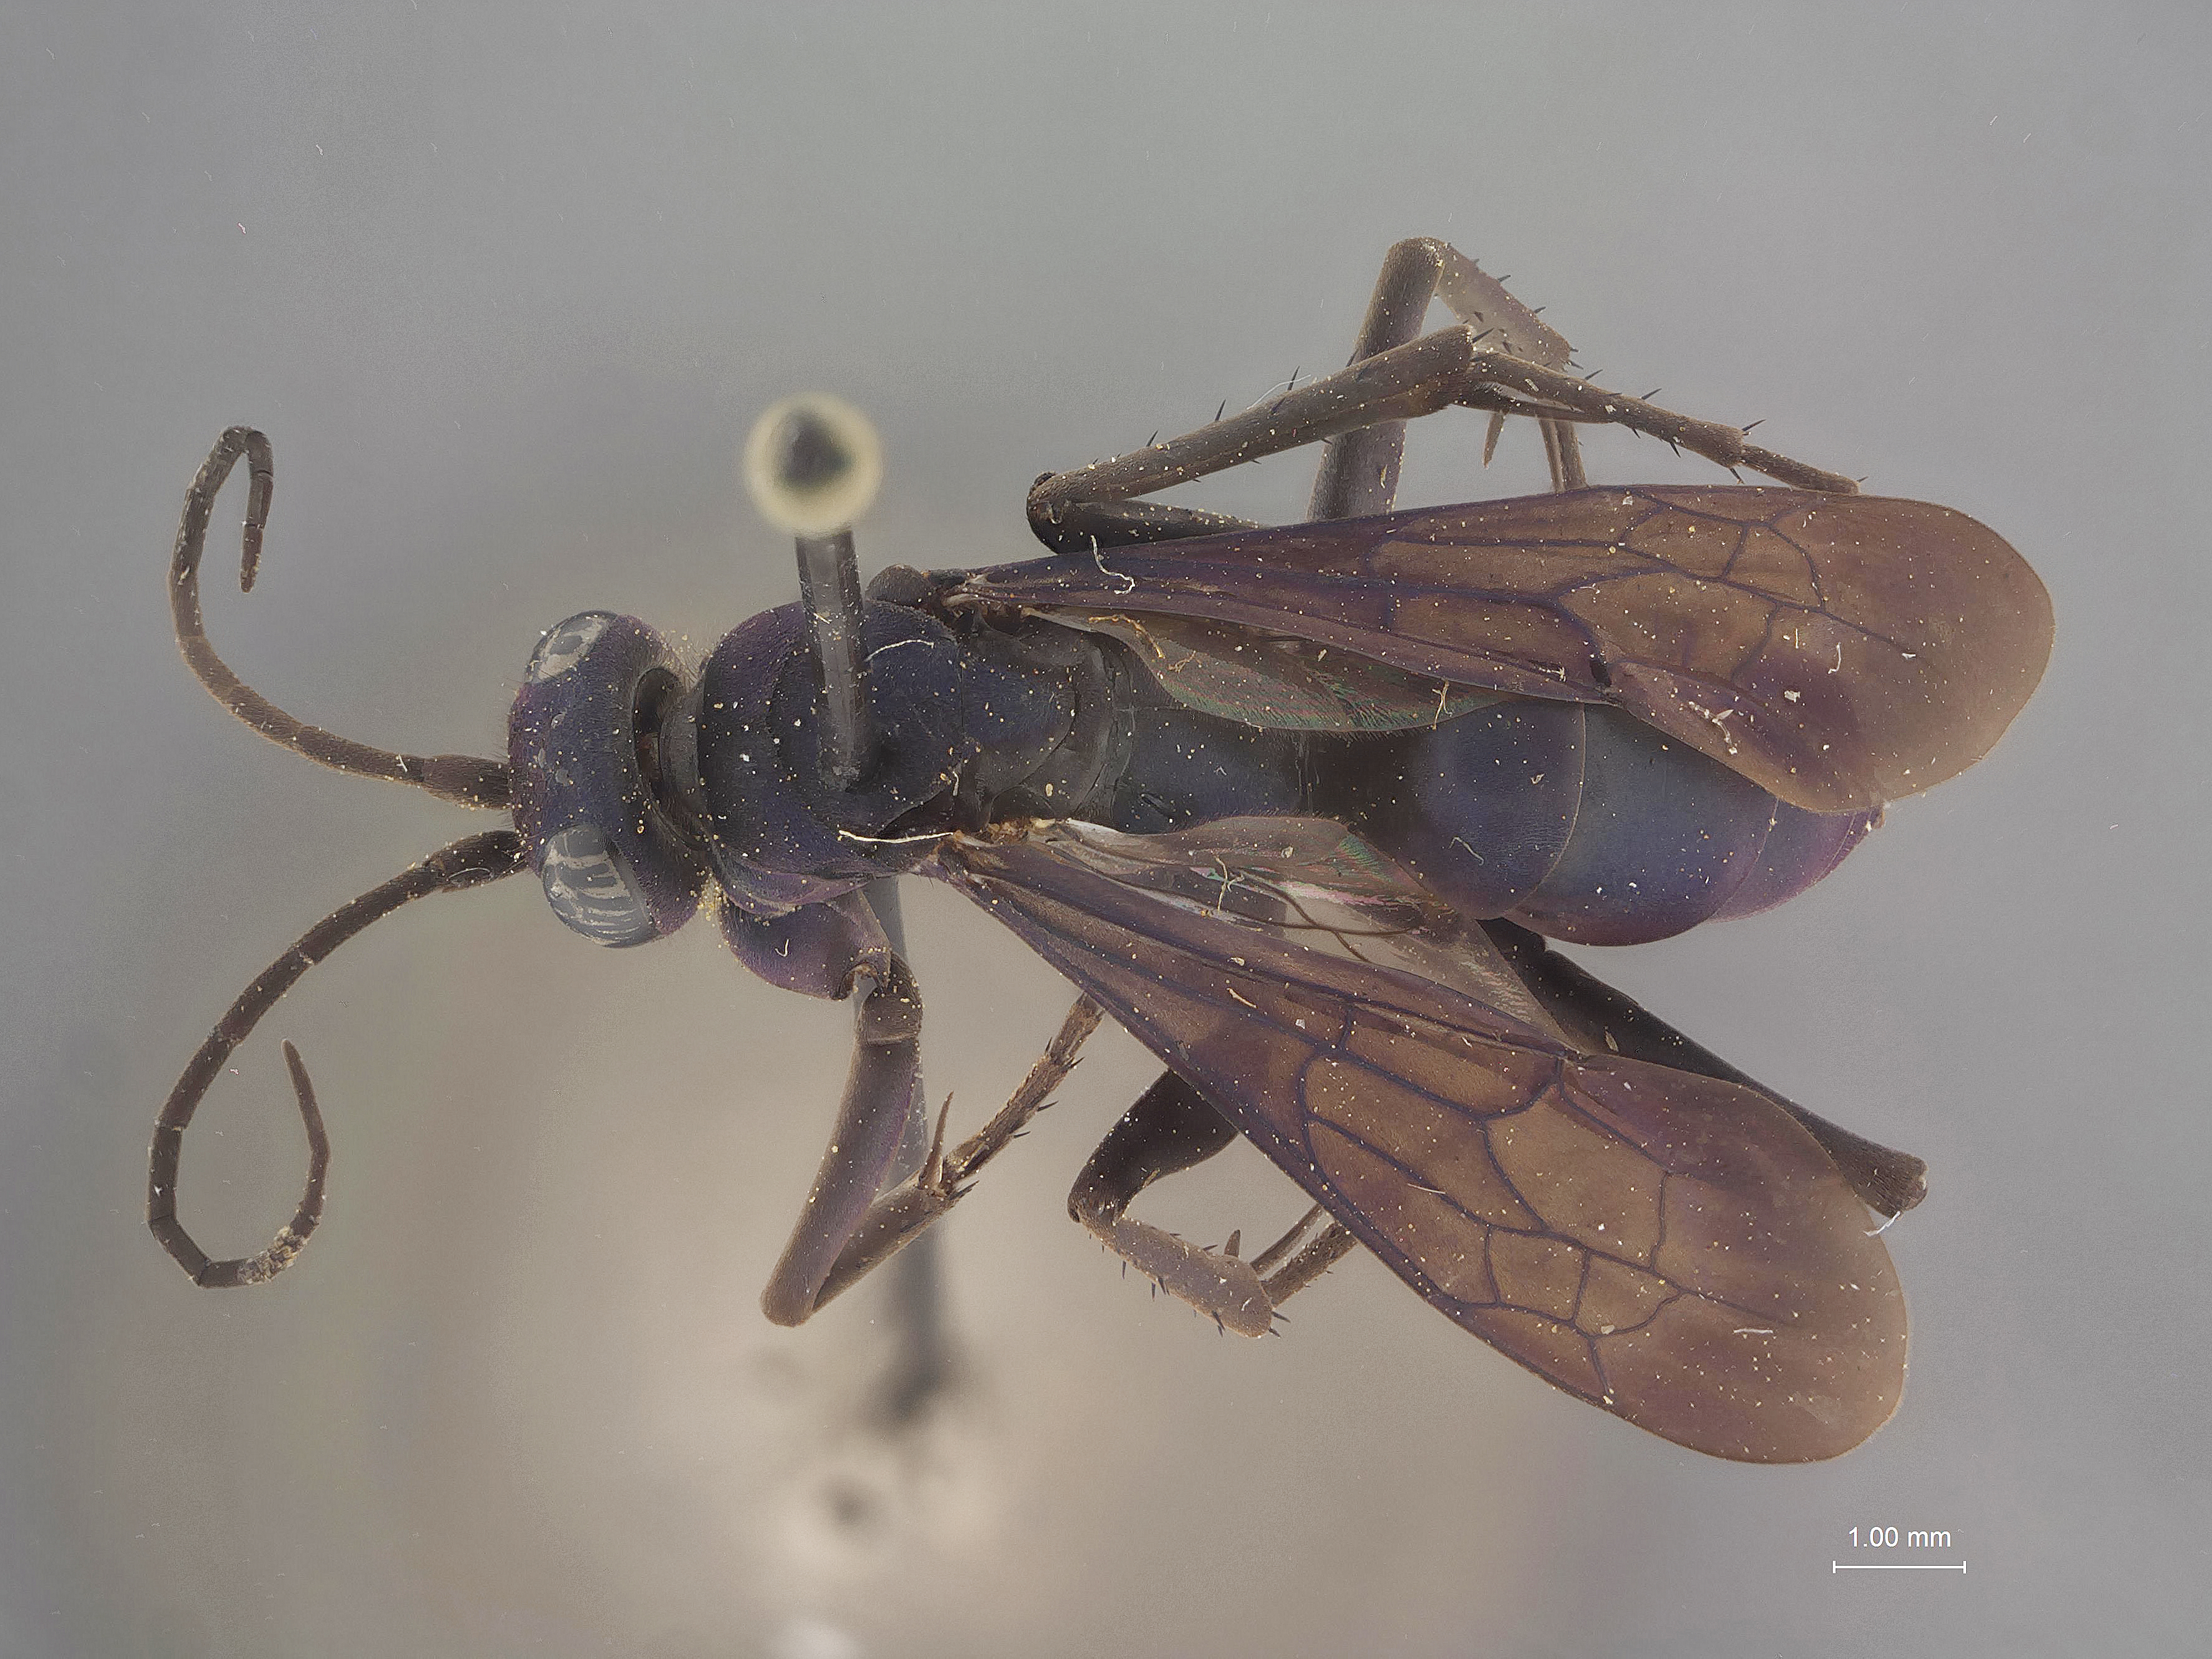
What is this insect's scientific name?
Pompilus tarahumarae
